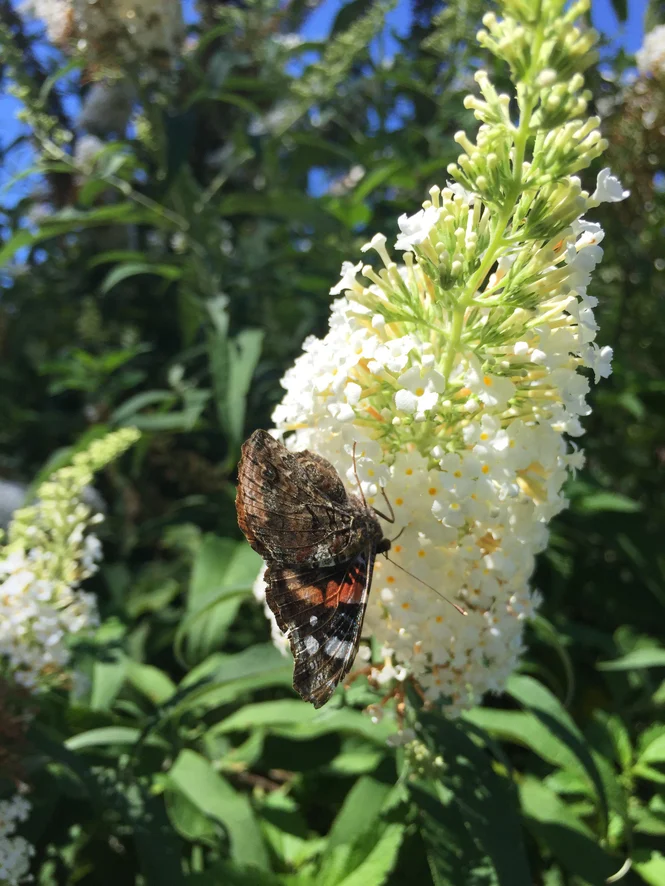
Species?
Vanessa atalanta
